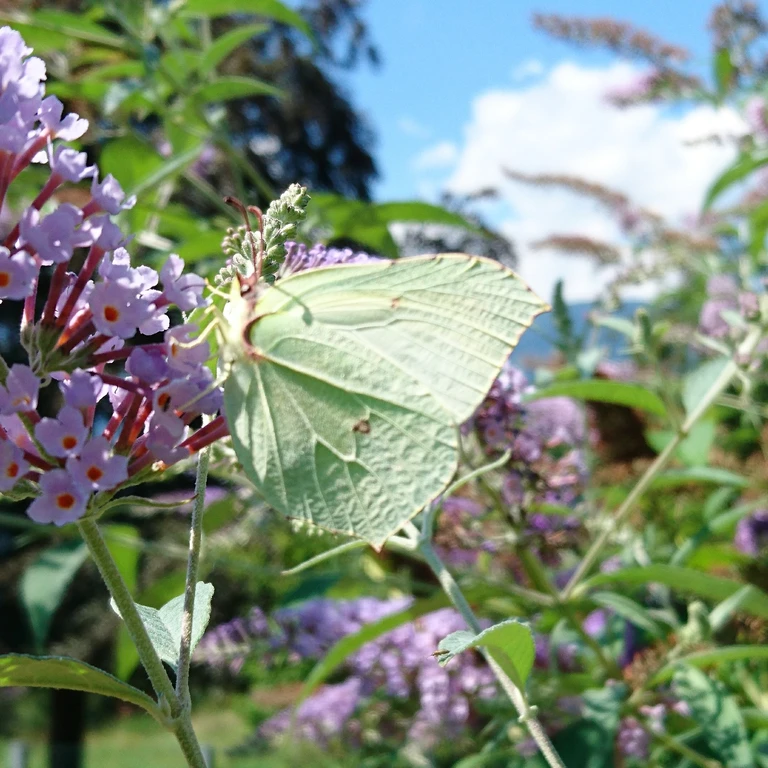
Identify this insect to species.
Gonepteryx rhamni
